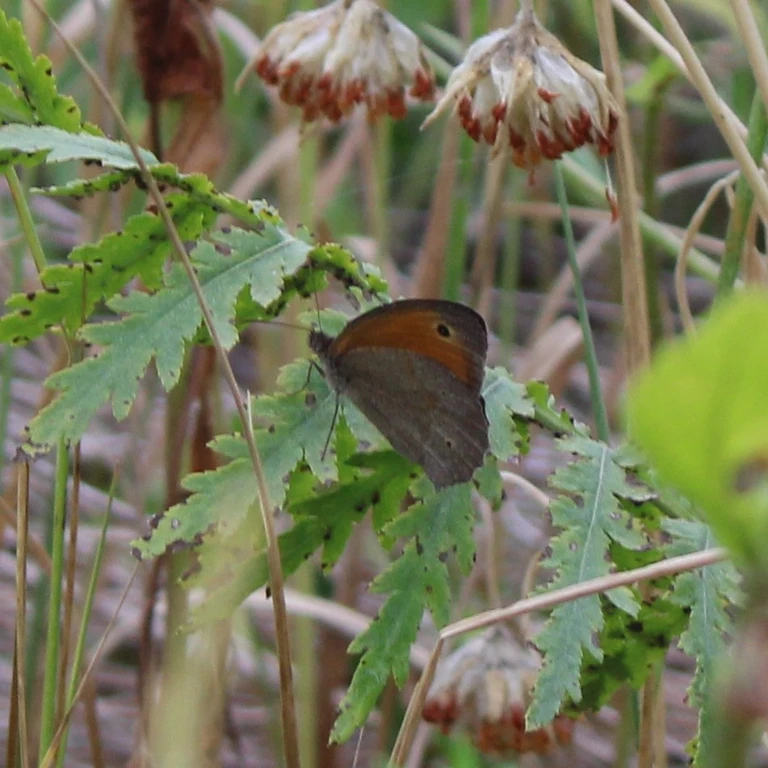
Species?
Maniola jurtina
